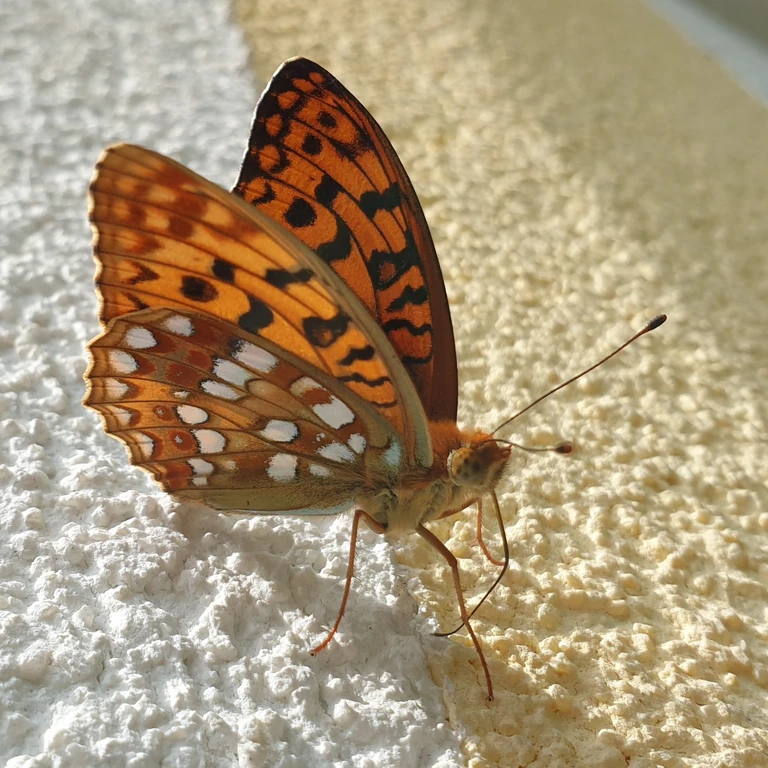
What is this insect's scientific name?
Fabriciana adippe
